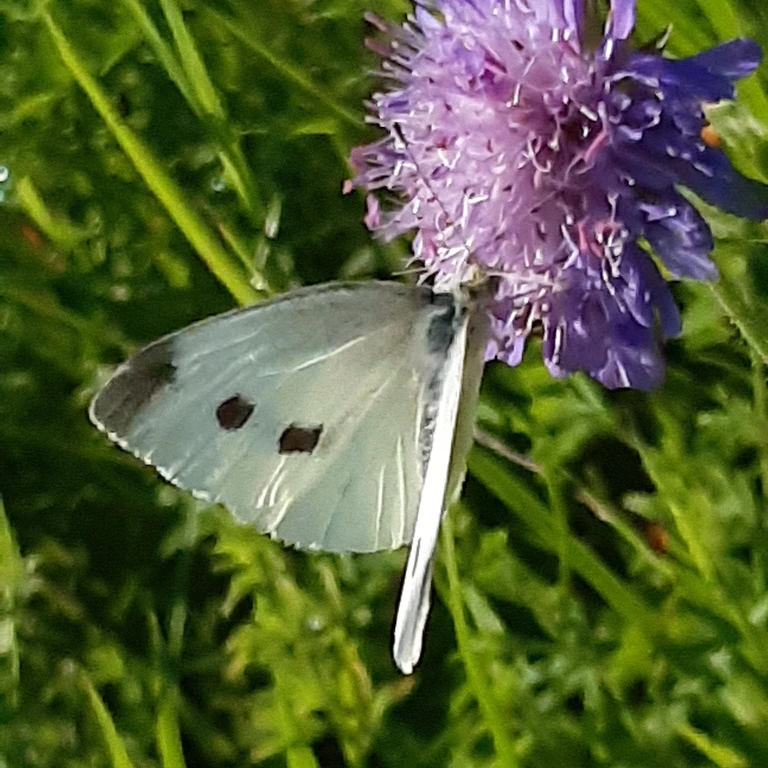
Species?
Pieris rapae
